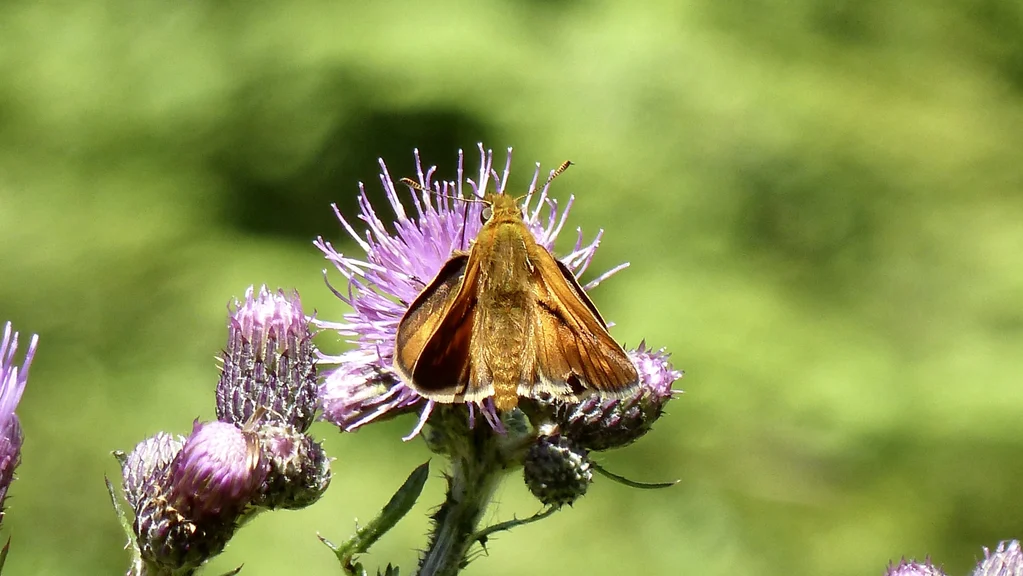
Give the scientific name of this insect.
Ochlodes sylvanus (also Ochlodes venata)
